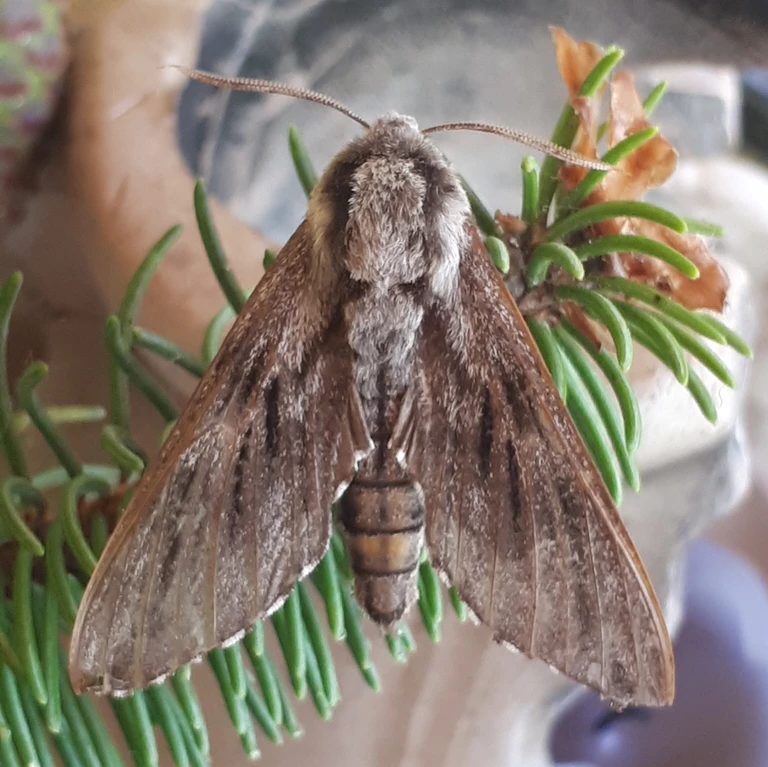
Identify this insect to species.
Sphinx pinastri
